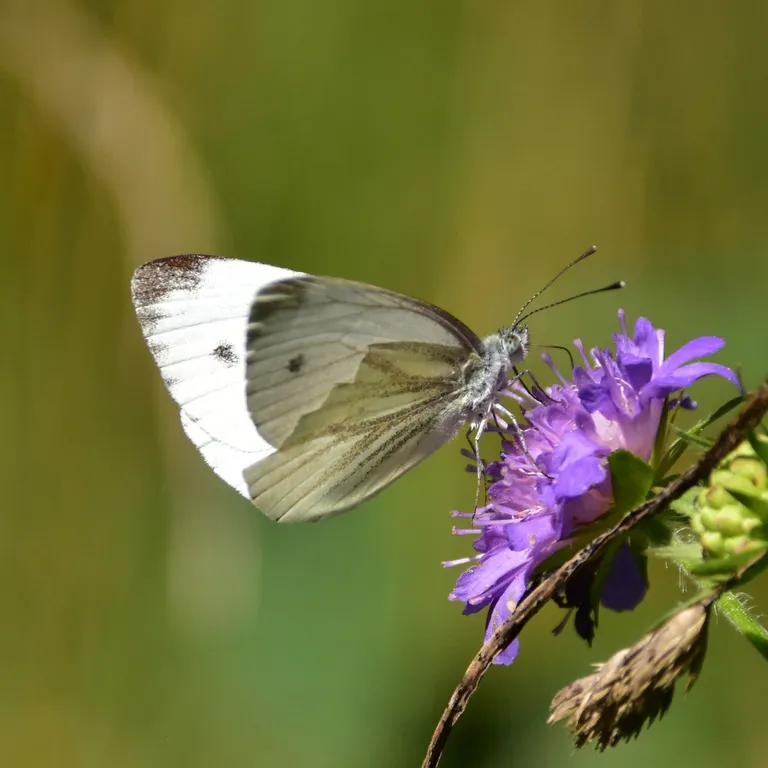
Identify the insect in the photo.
Pieris napi
